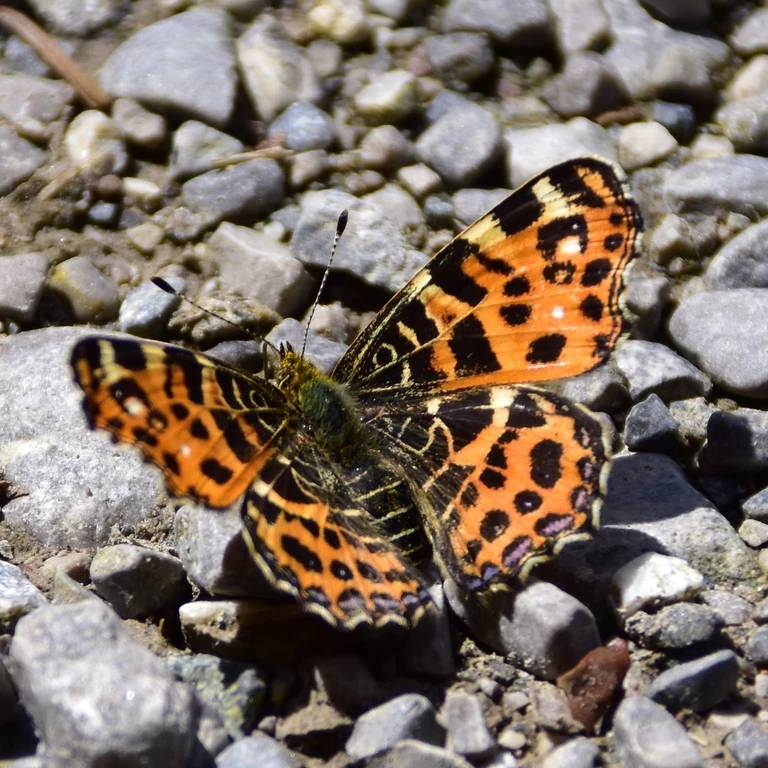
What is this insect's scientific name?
Araschnia levana
